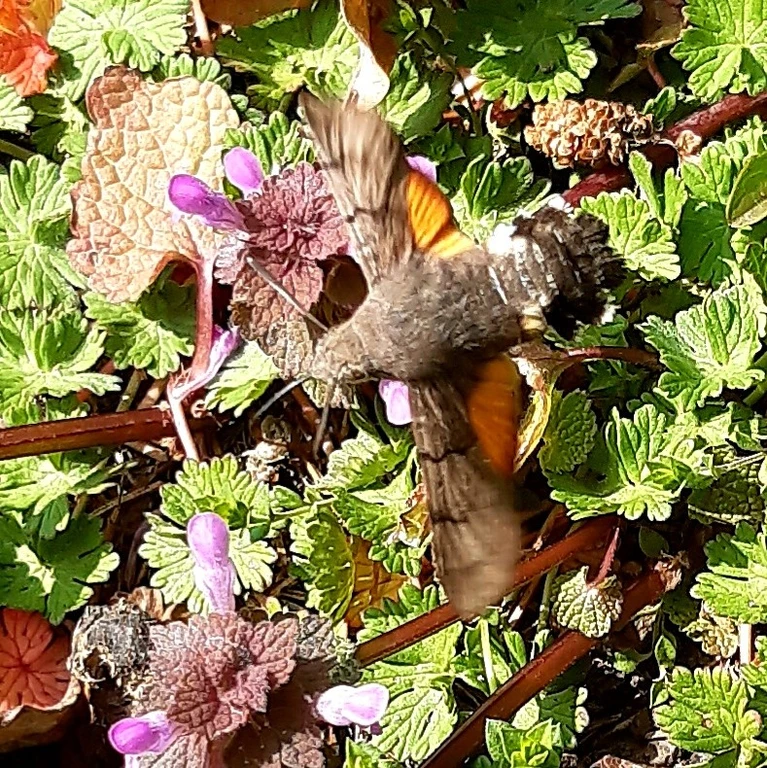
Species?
Macroglossum stellatarum
